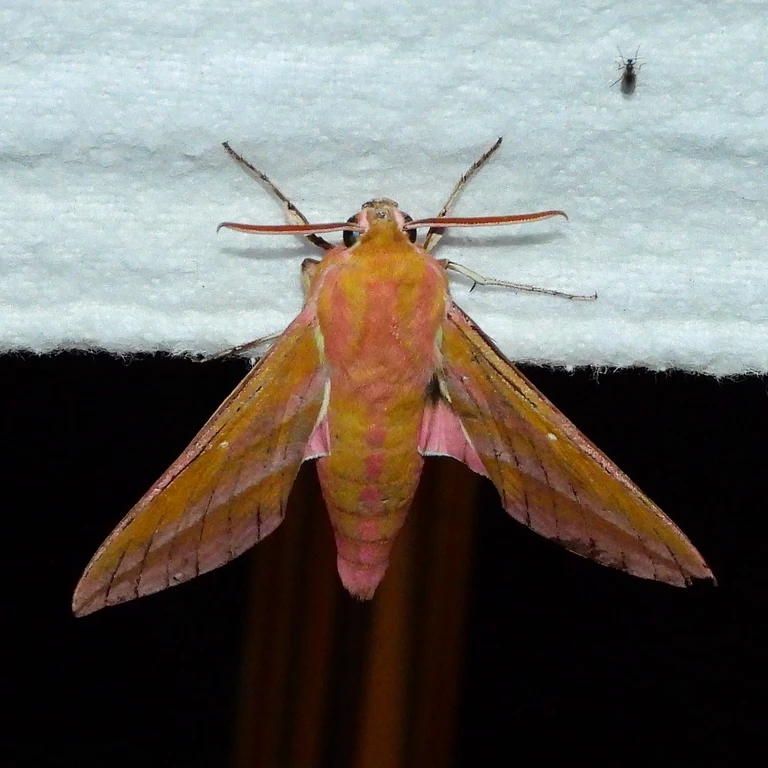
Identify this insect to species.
Deilephila elpenor
